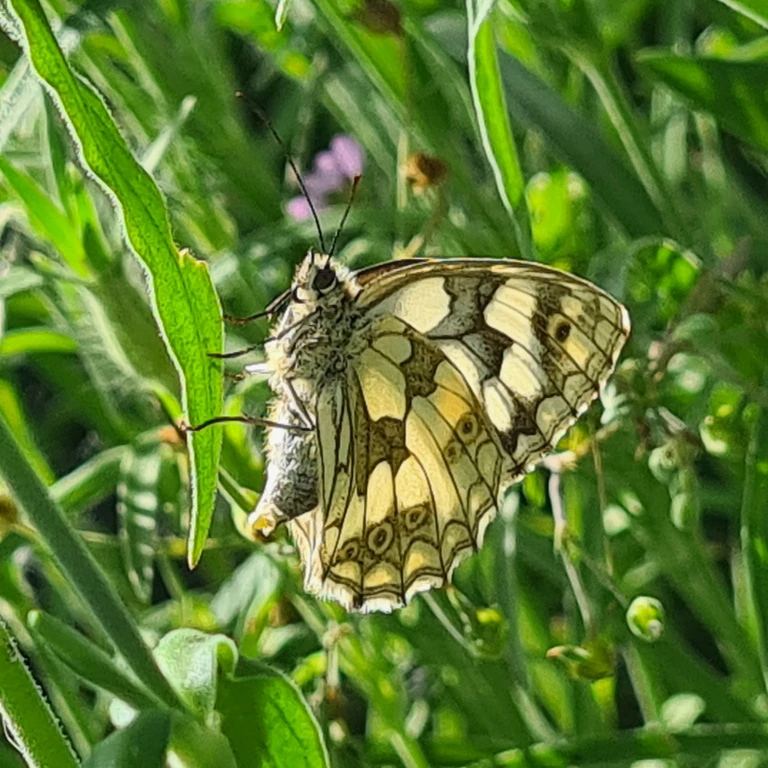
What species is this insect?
Melanargia galathea
